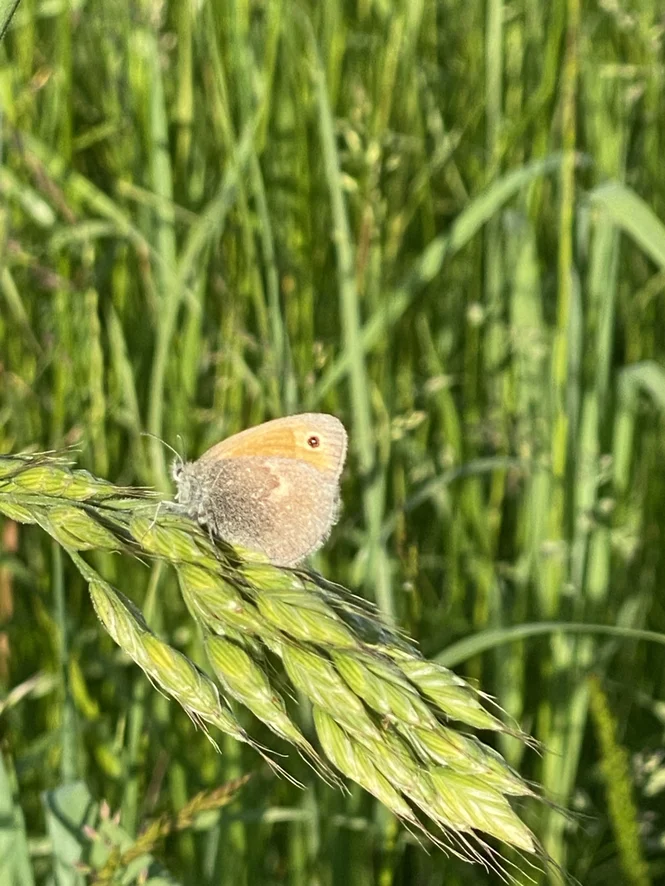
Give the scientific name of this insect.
Coenonympha pamphilus
